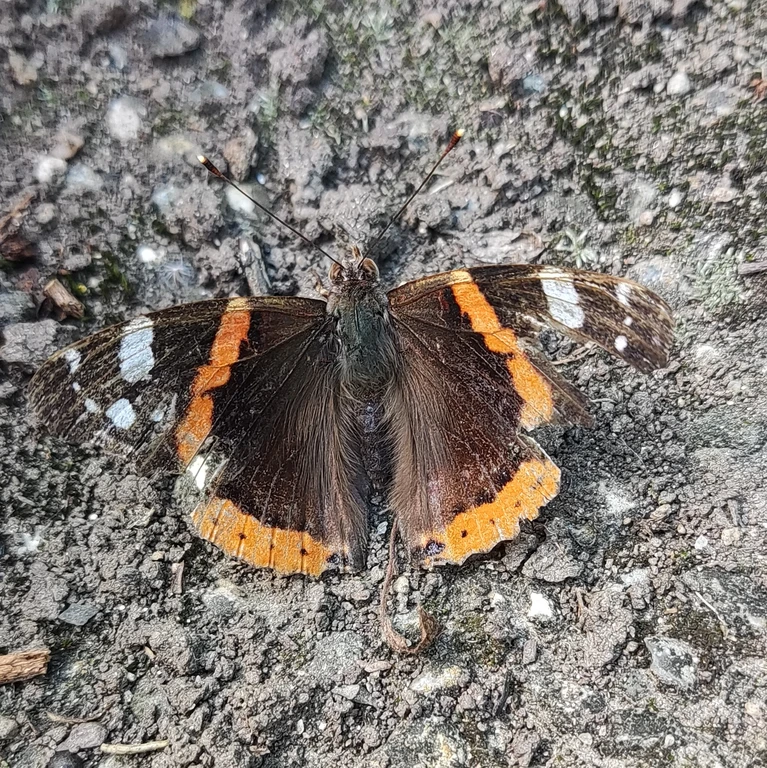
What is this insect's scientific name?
Vanessa atalanta
